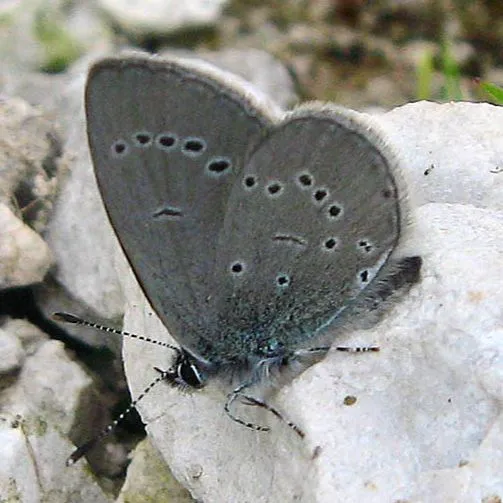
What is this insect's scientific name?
Cupido minimus
